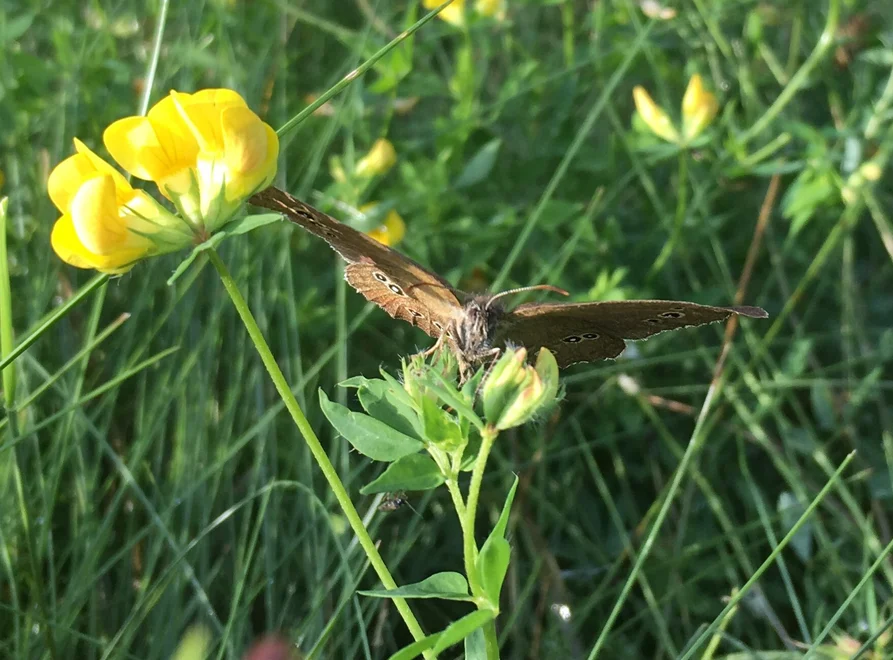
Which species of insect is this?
Aphantopus hyperantus
